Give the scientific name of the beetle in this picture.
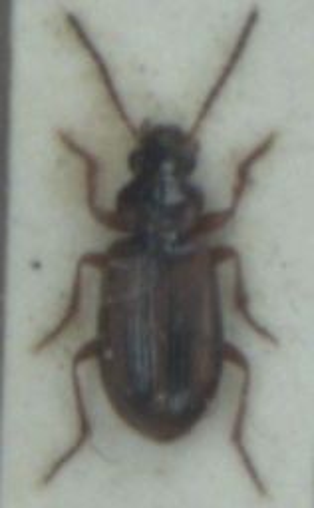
Dicheirotrichus placidus
